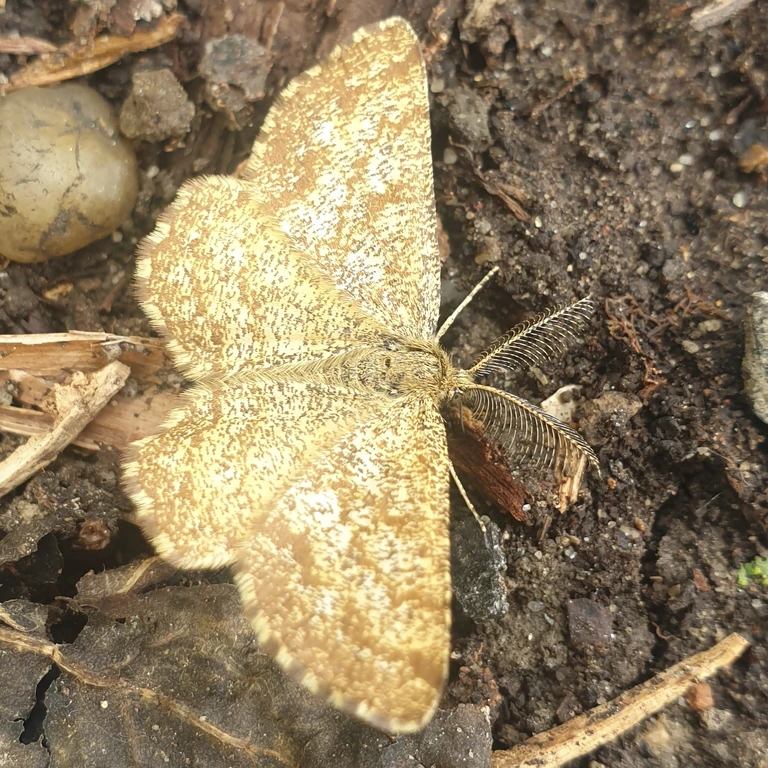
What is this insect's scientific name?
Ematurga atomaria
